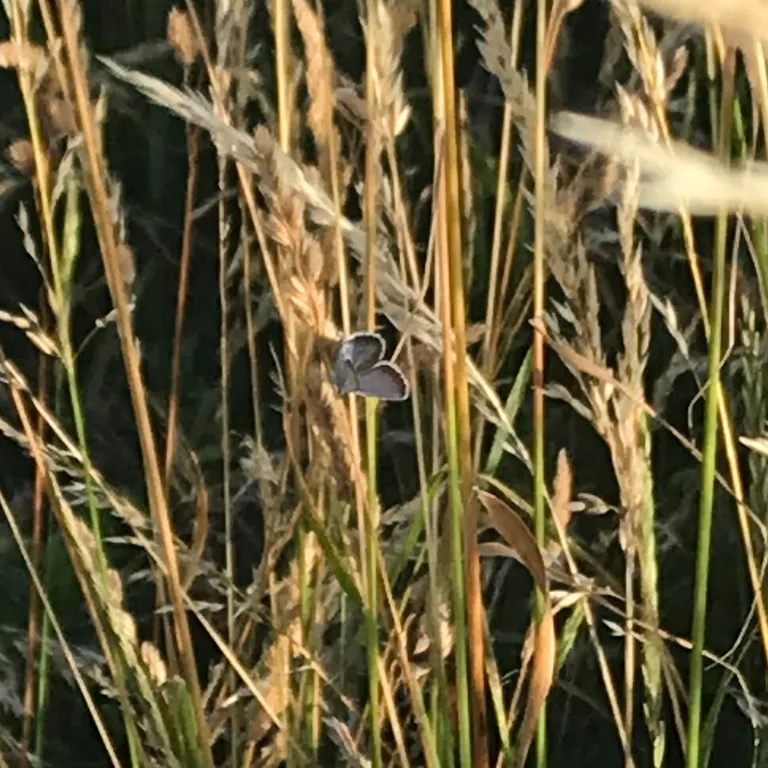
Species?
Plebejus argus
